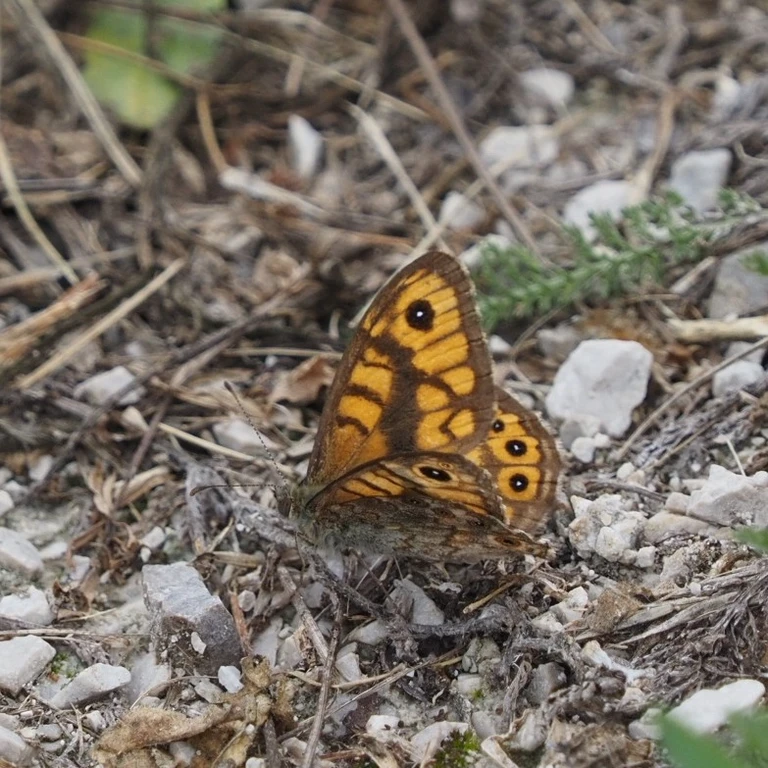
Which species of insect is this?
Lasiommata megera (also Pararge megera)
